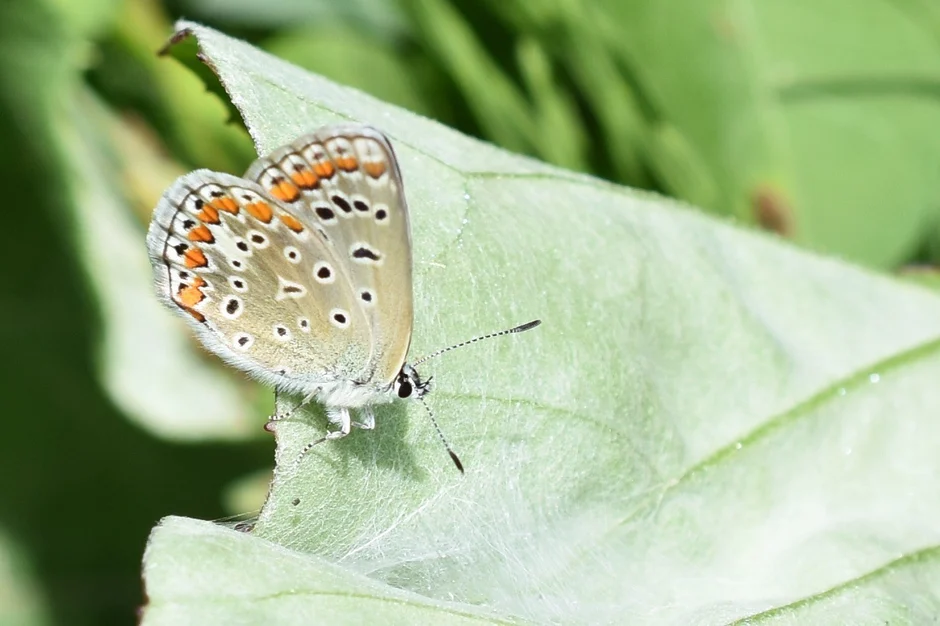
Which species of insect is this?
Polyommatus icarus
